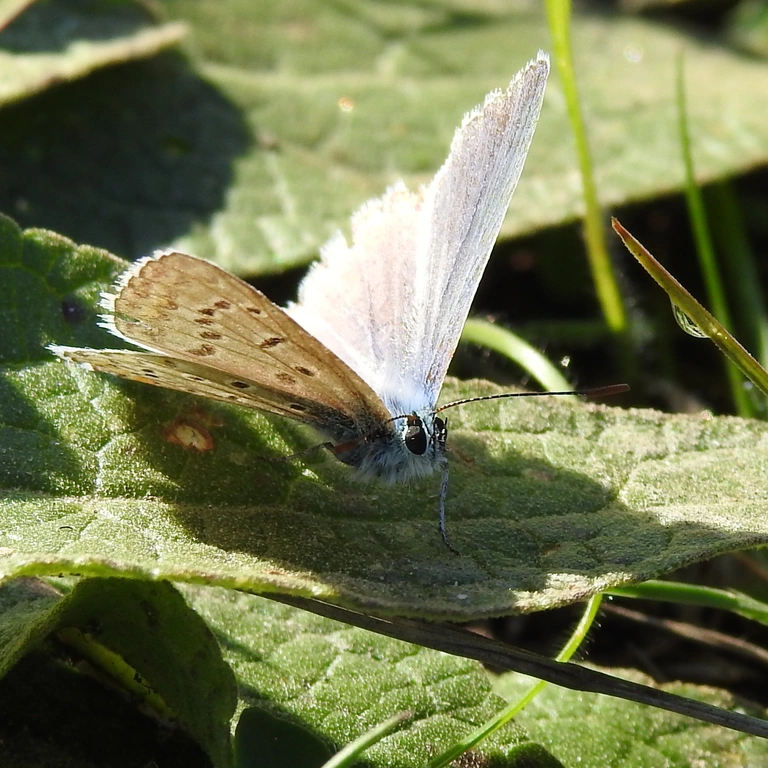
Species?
Polyommatus icarus
